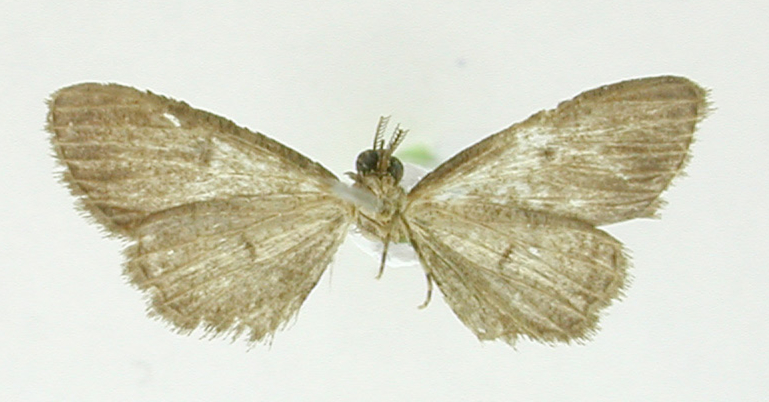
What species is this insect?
Tornos pusillus
